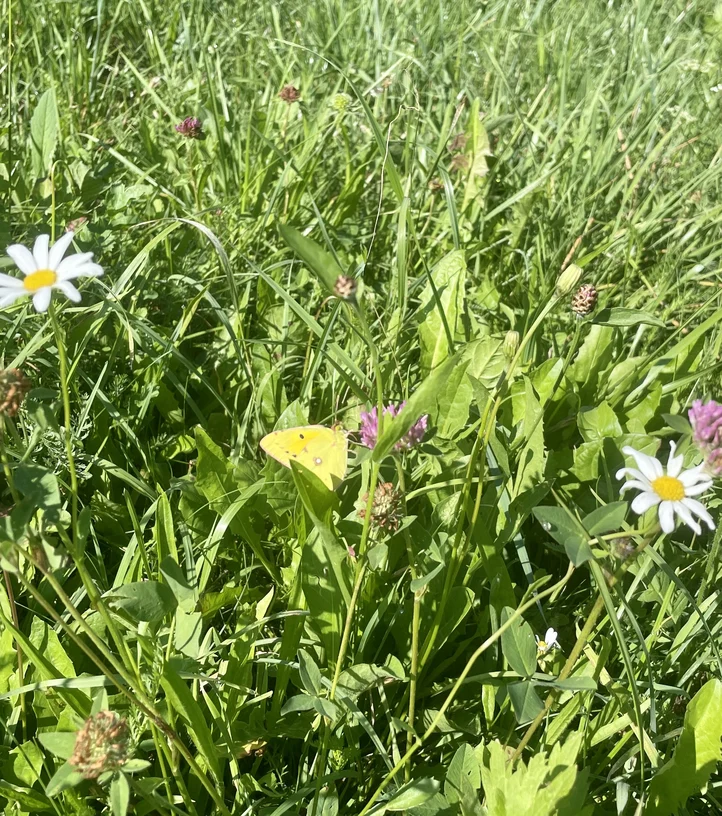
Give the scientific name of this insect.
Colias croceus
